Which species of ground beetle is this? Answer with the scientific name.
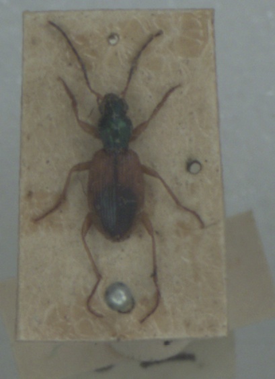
Anchomenus dorsalis
